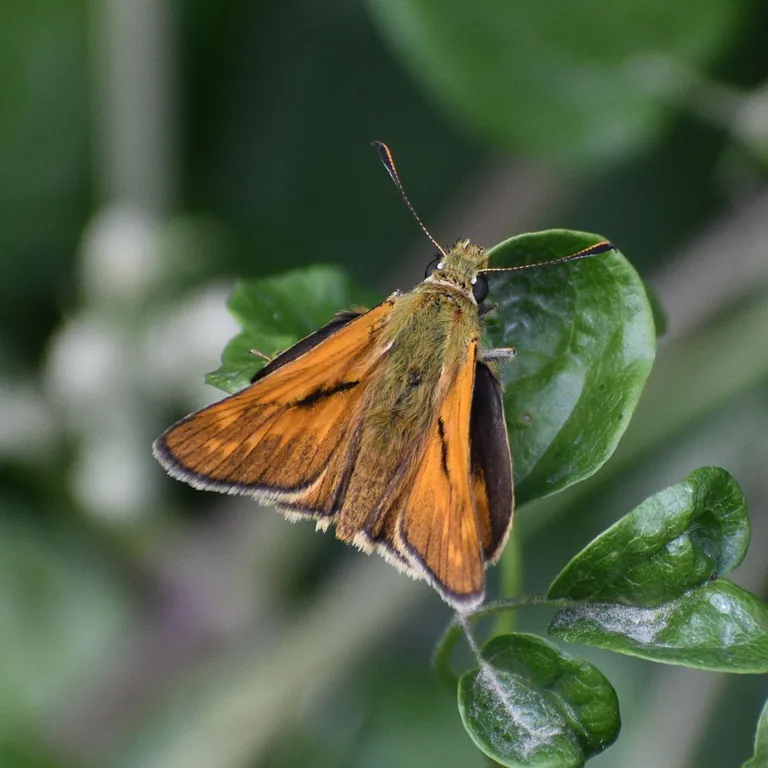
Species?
Ochlodes sylvanus (also Ochlodes venata)
